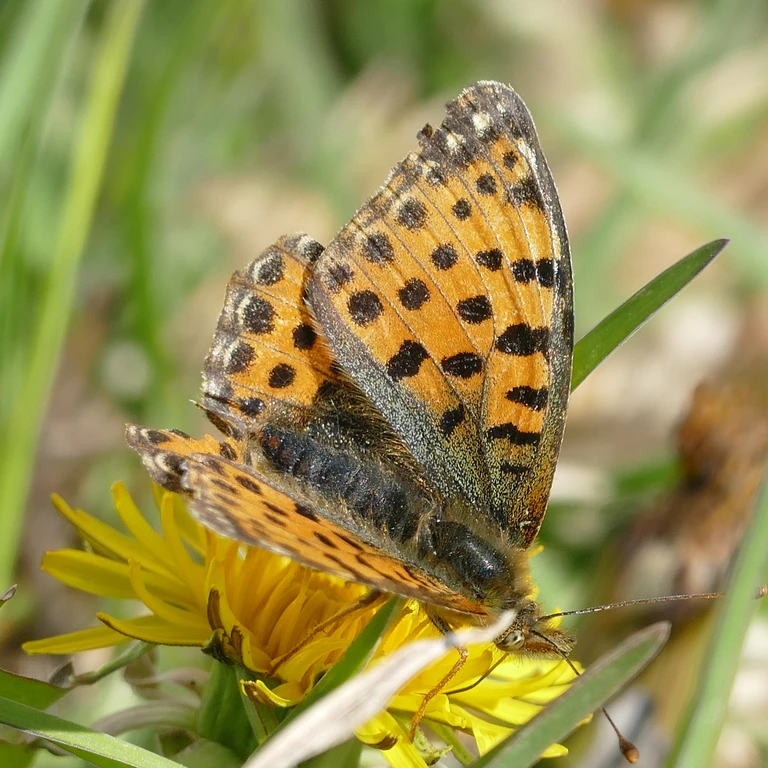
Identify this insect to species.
Issoria lathonia
